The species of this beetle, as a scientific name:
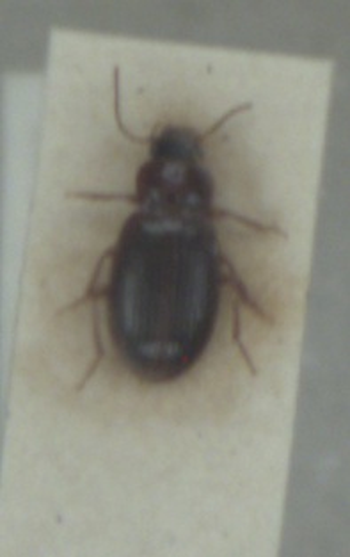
Bradycellus caucasicus
